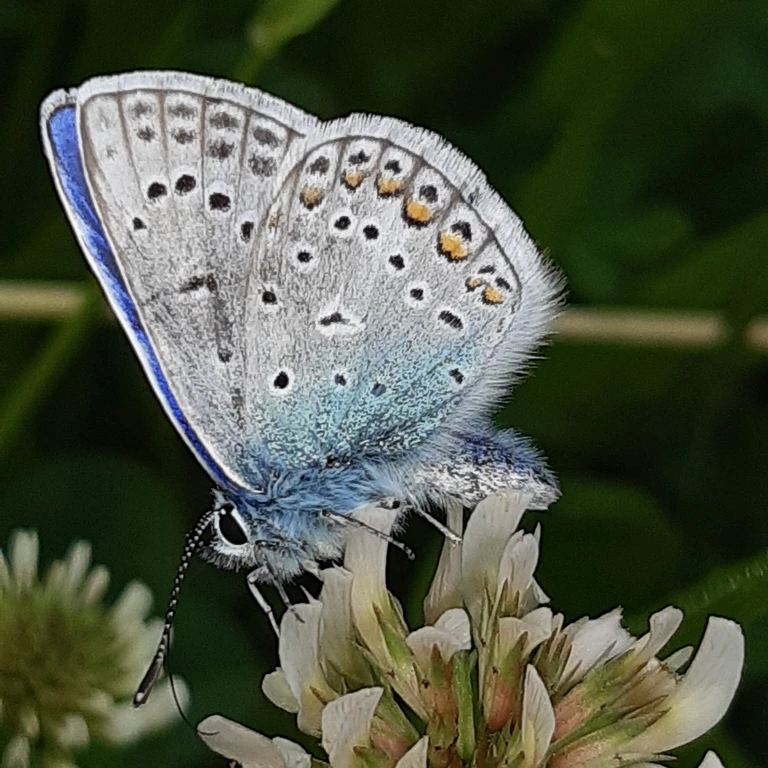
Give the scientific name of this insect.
Polyommatus icarus
